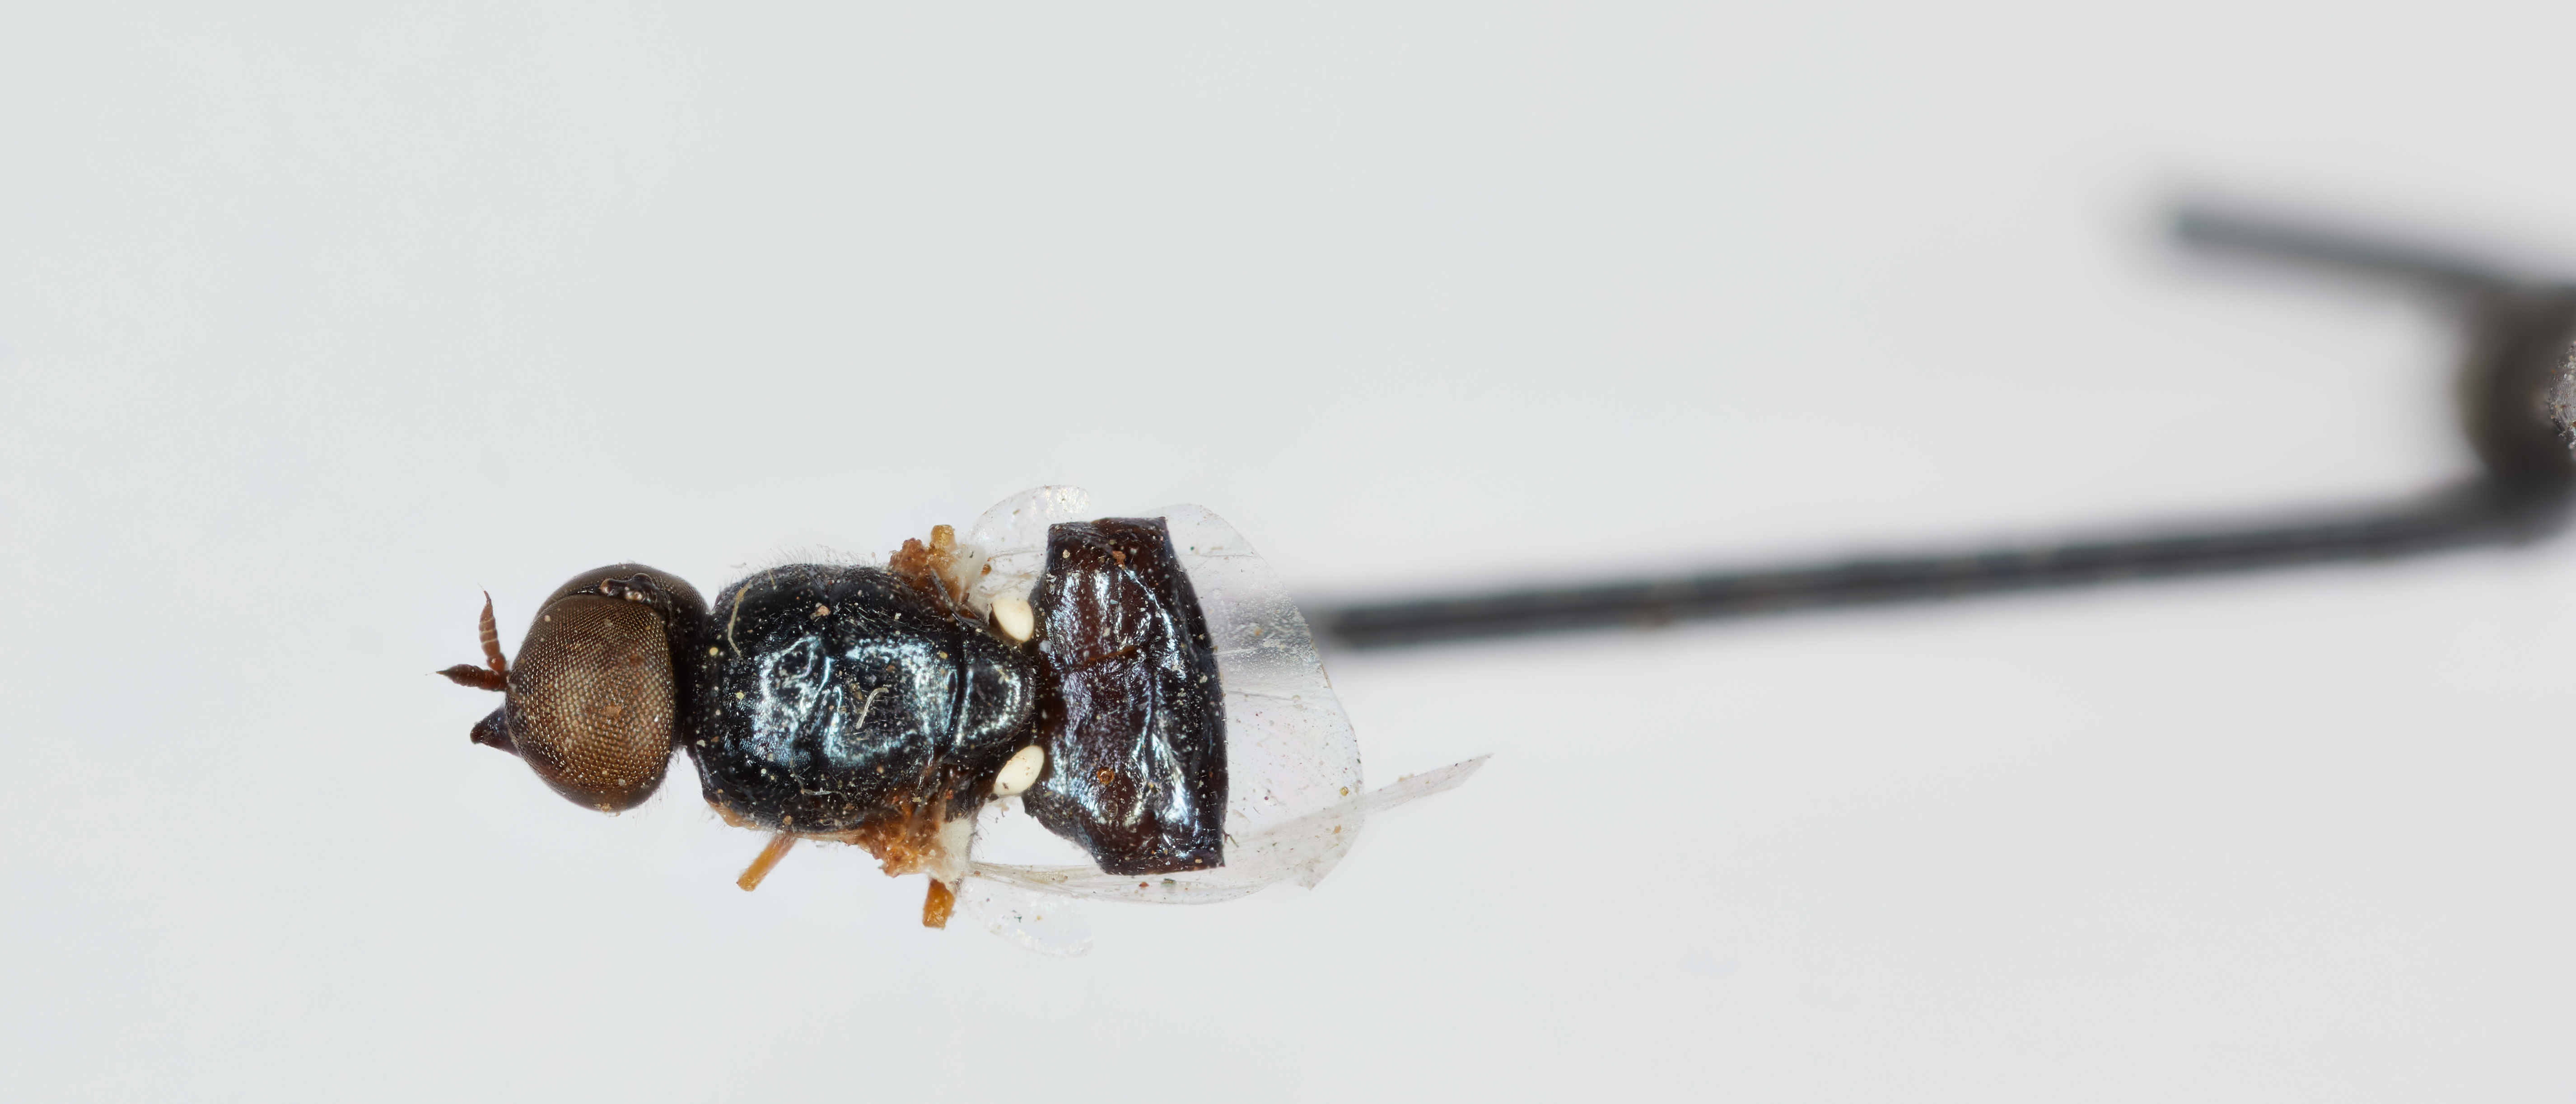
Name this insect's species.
Nemotelus tenuistylus
